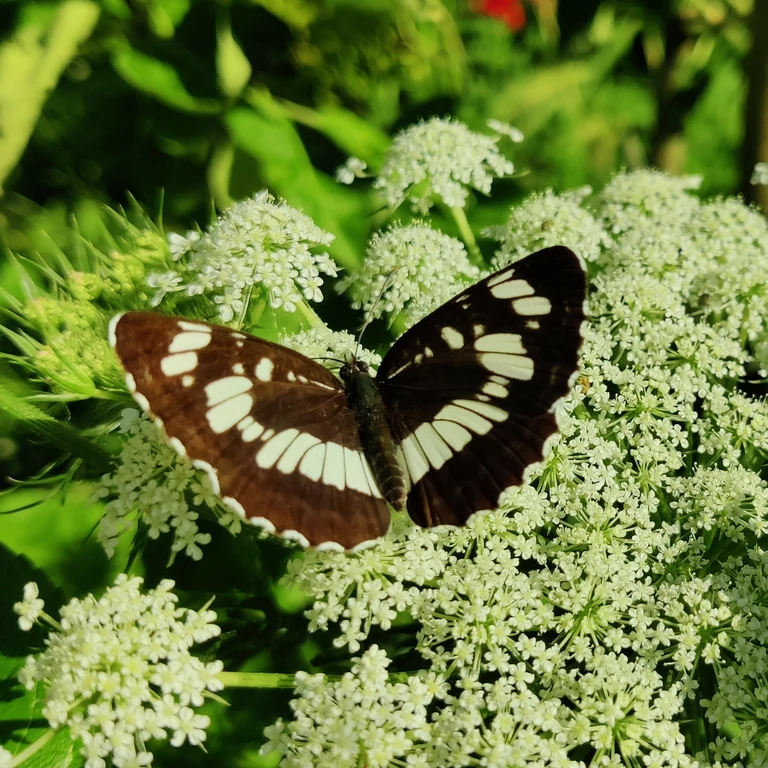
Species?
Neptis rivularis
